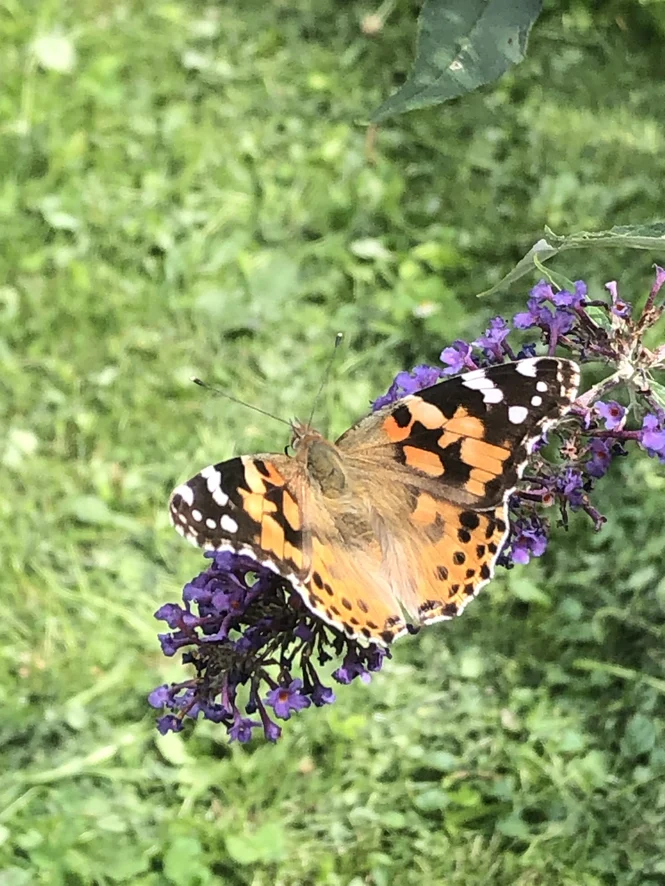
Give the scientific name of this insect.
Vanessa cardui
